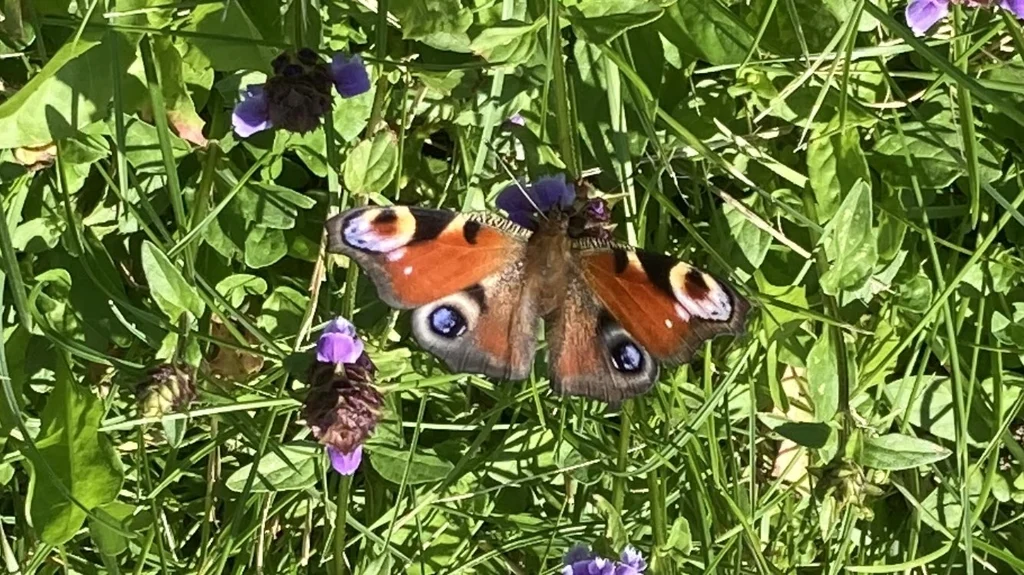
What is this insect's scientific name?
Aglais io
